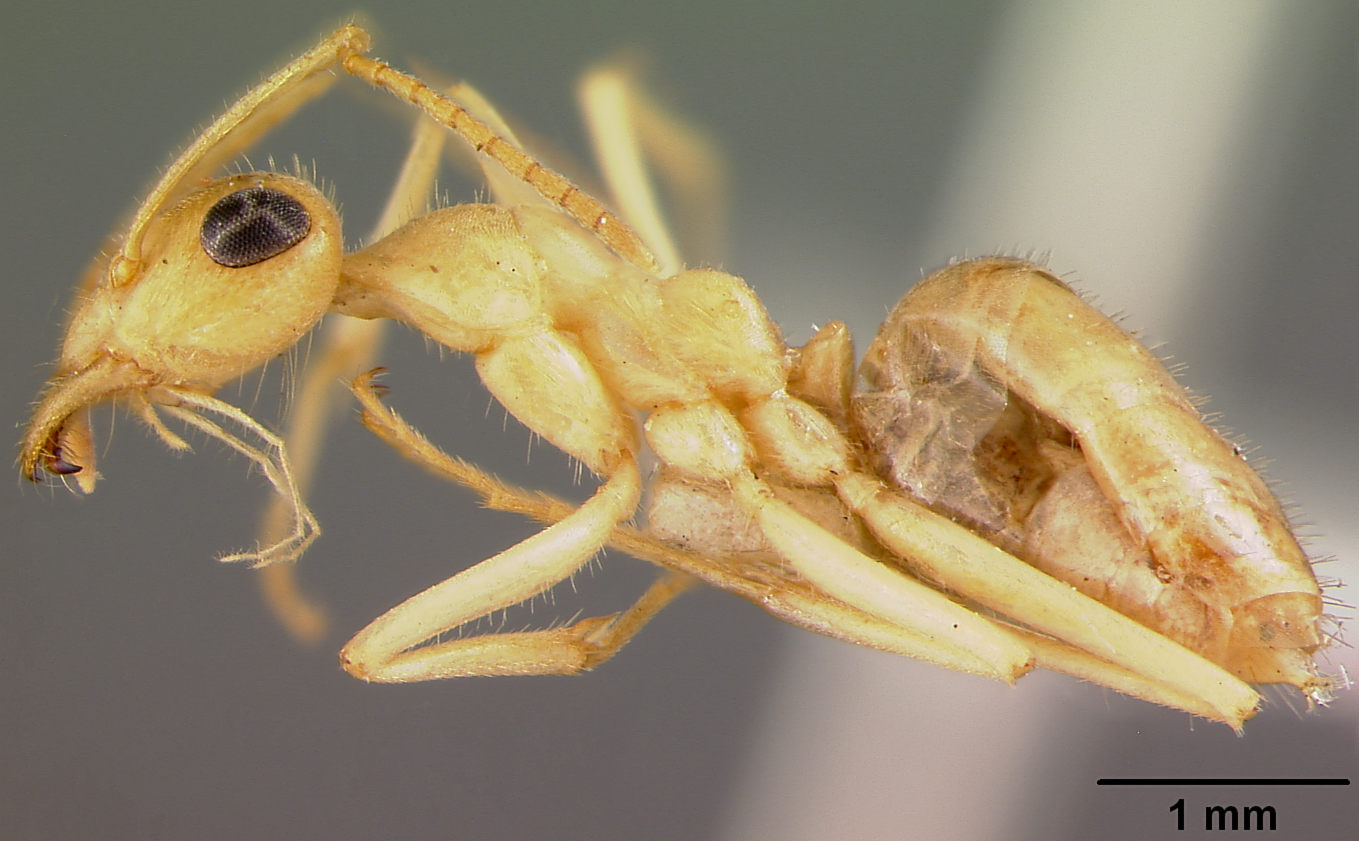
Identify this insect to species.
Myrmecocystus mexicanus
